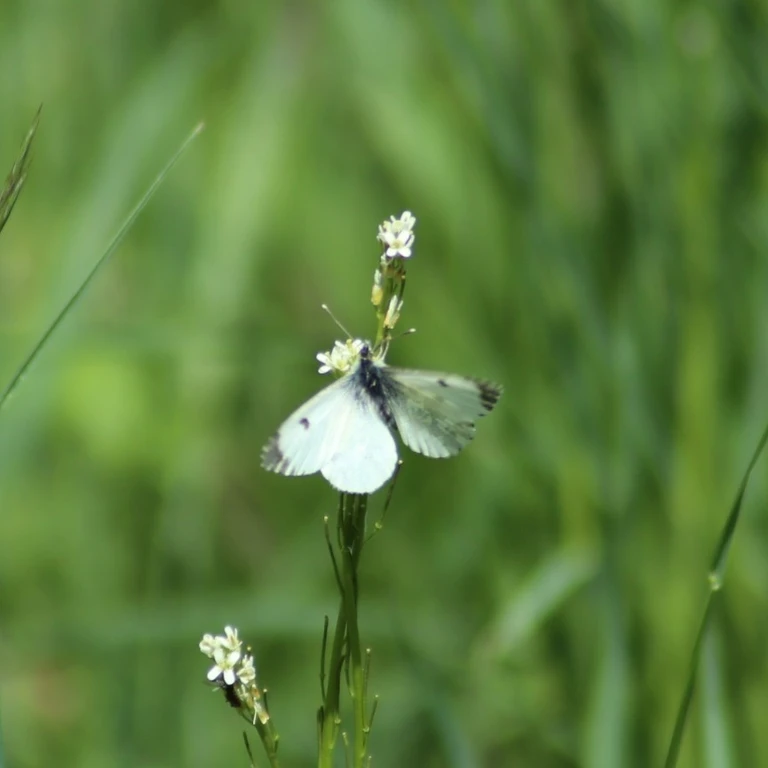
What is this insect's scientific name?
Anthocharis cardamines
